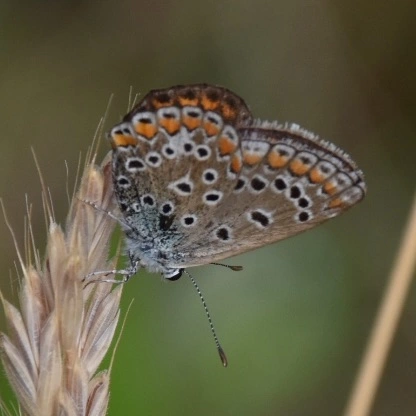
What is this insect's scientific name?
Polyommatus icarus
